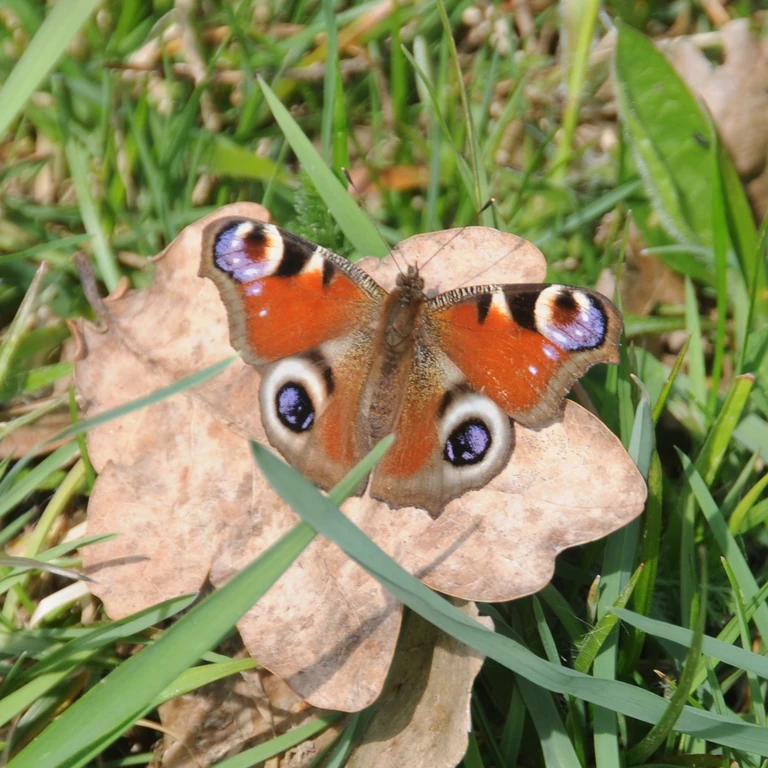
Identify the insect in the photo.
Aglais io
